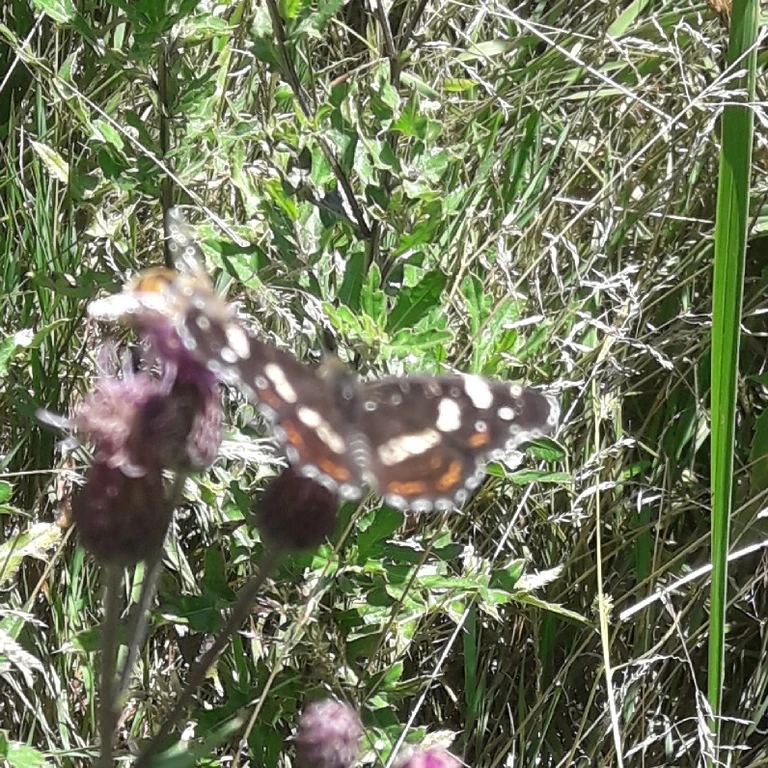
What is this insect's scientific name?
Araschnia levana
